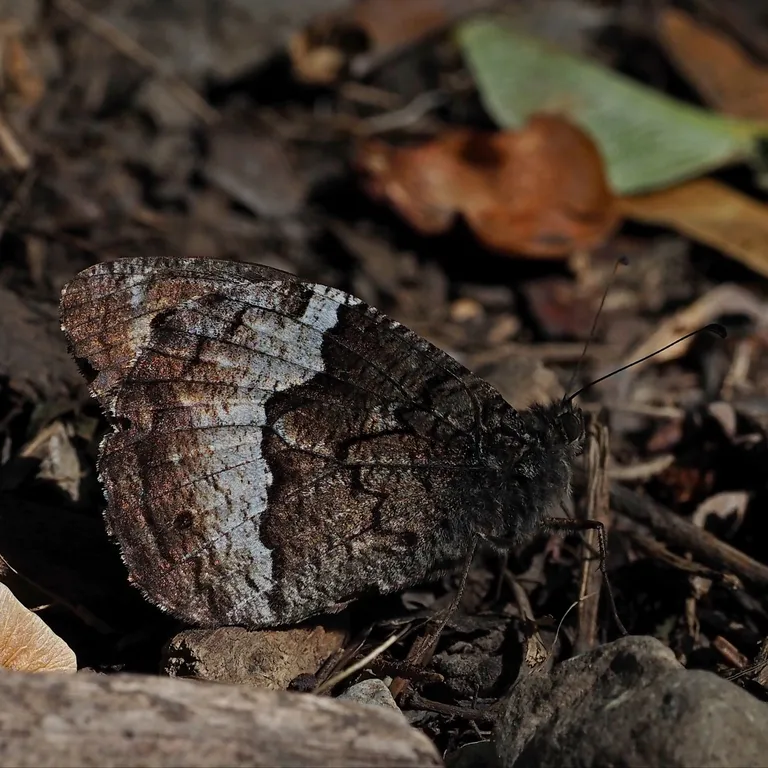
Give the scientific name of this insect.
Hipparchia fagi
